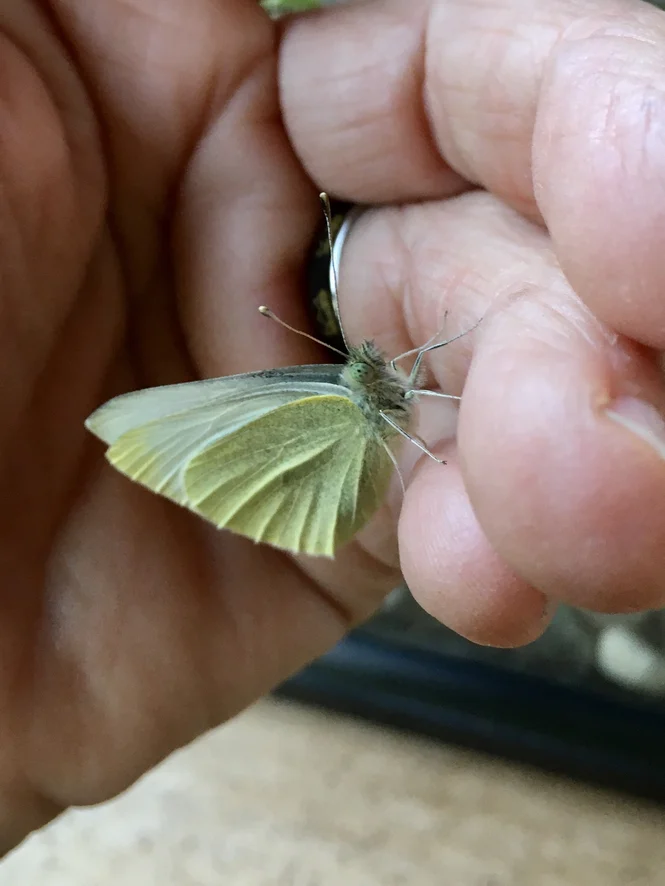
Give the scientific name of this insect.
Pieris rapae
